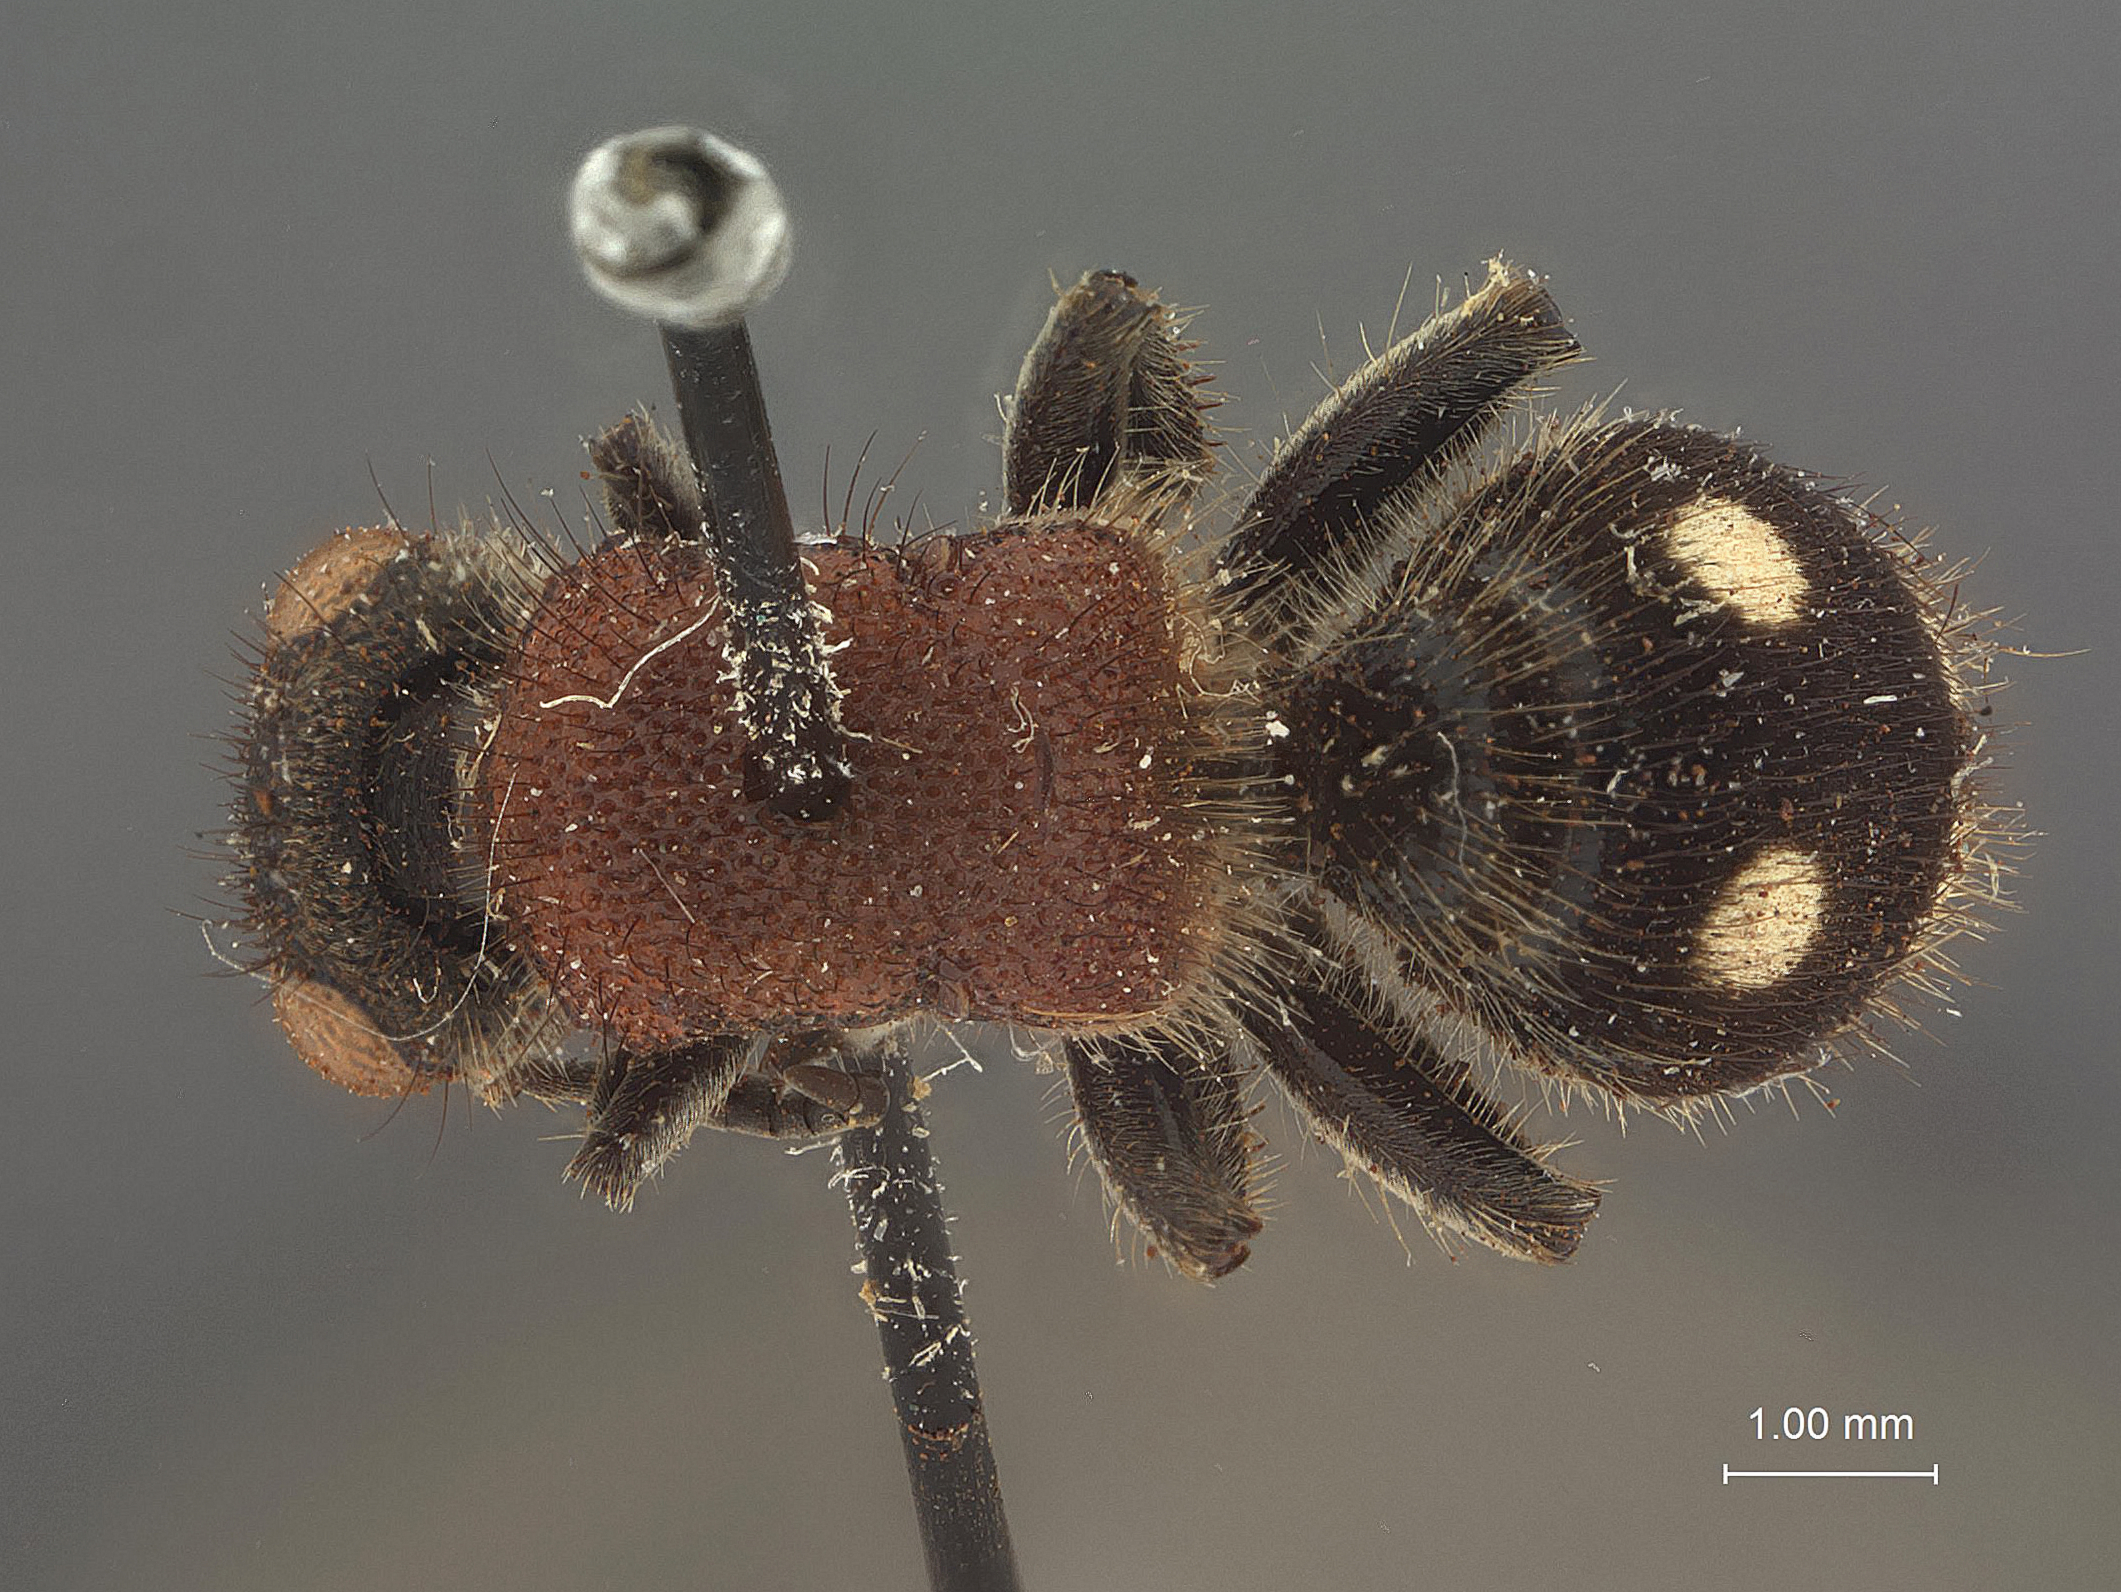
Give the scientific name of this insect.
Timulla oceanica
